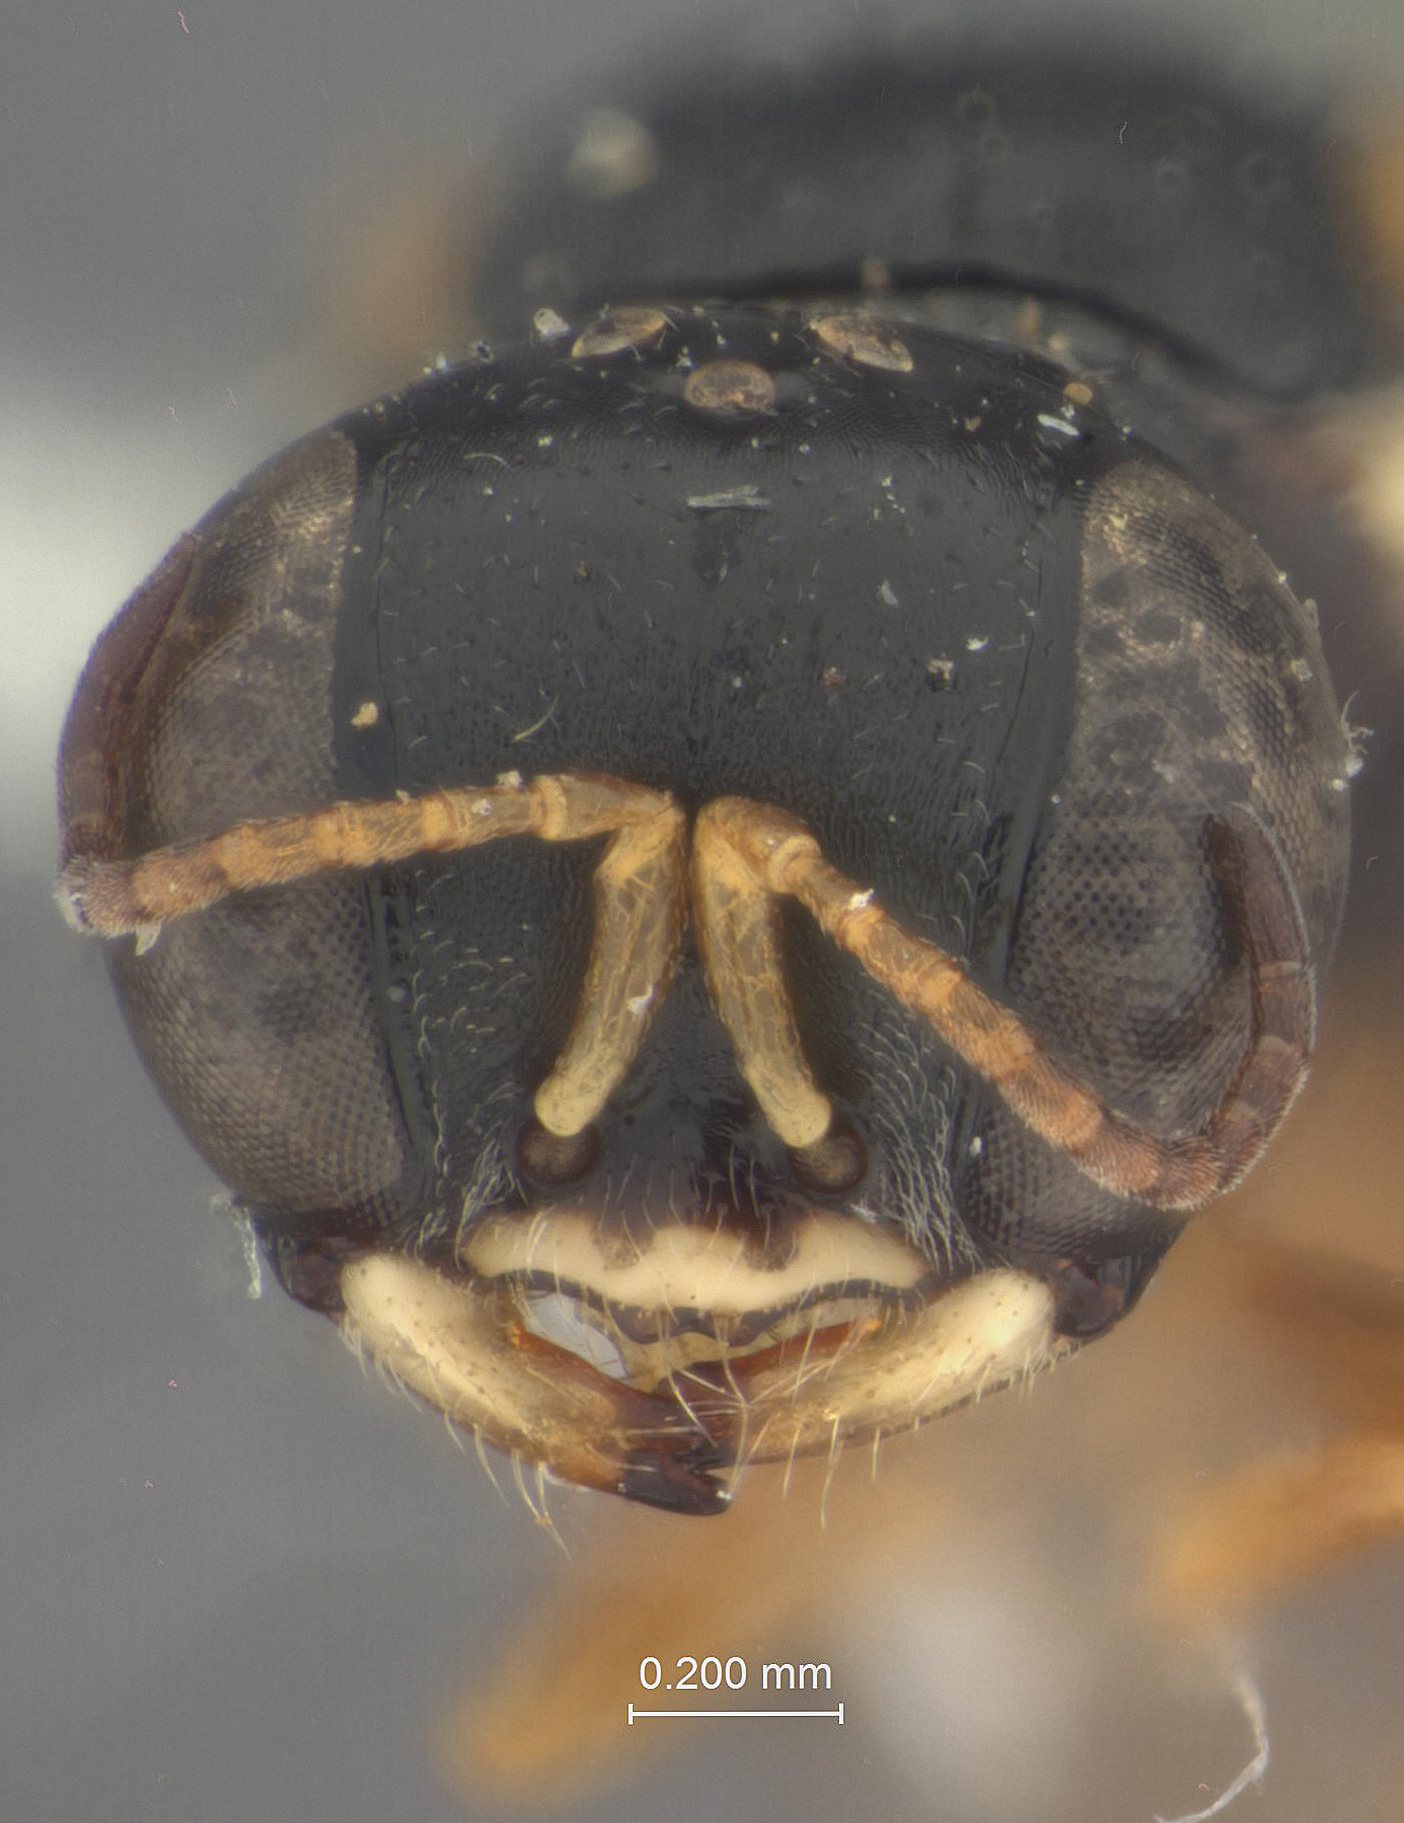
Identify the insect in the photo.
Incastigmus mystaxalbus
